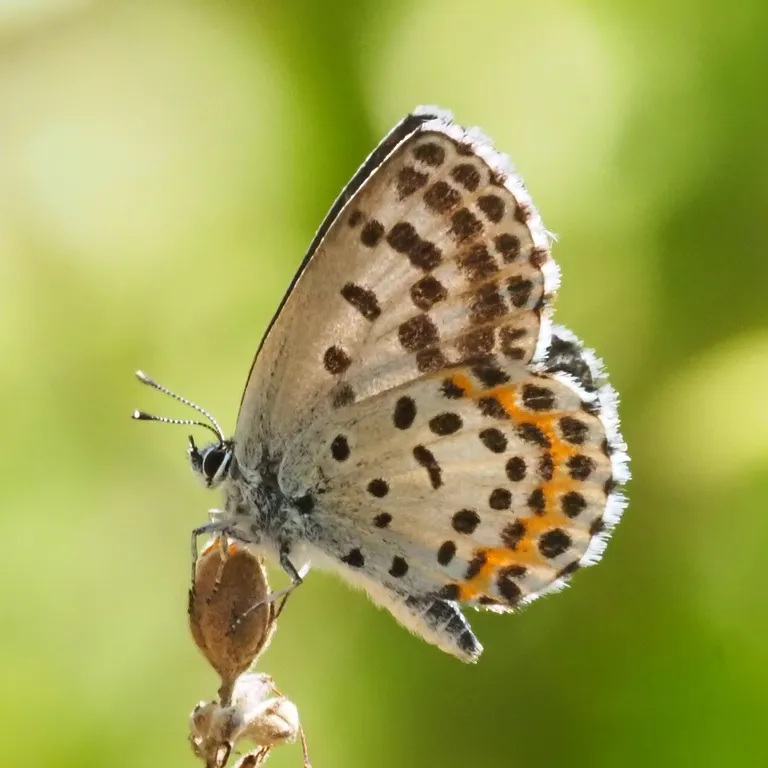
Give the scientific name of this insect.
Scolitantides orion
